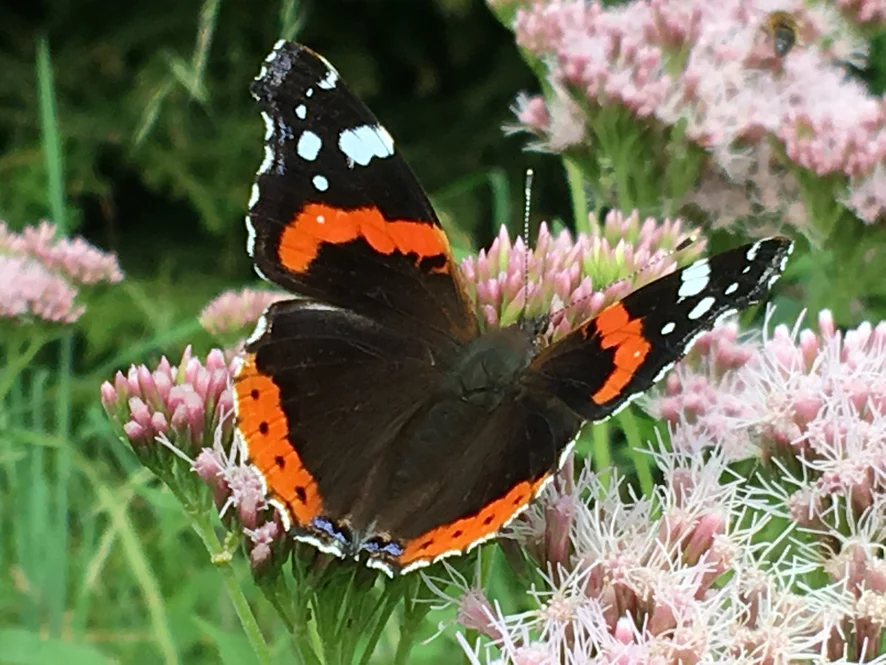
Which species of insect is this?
Vanessa atalanta
